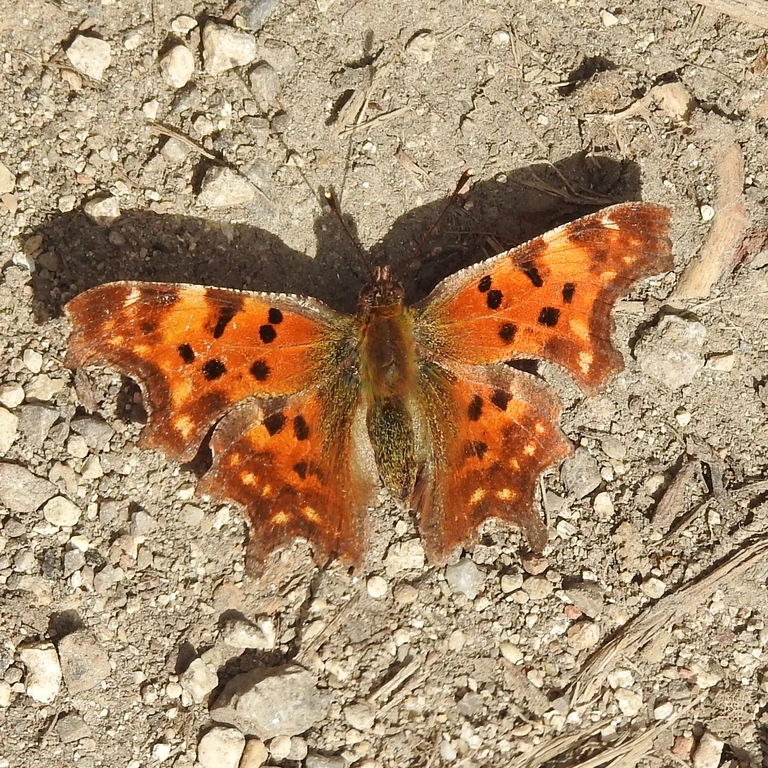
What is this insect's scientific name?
Polygonia c-album
